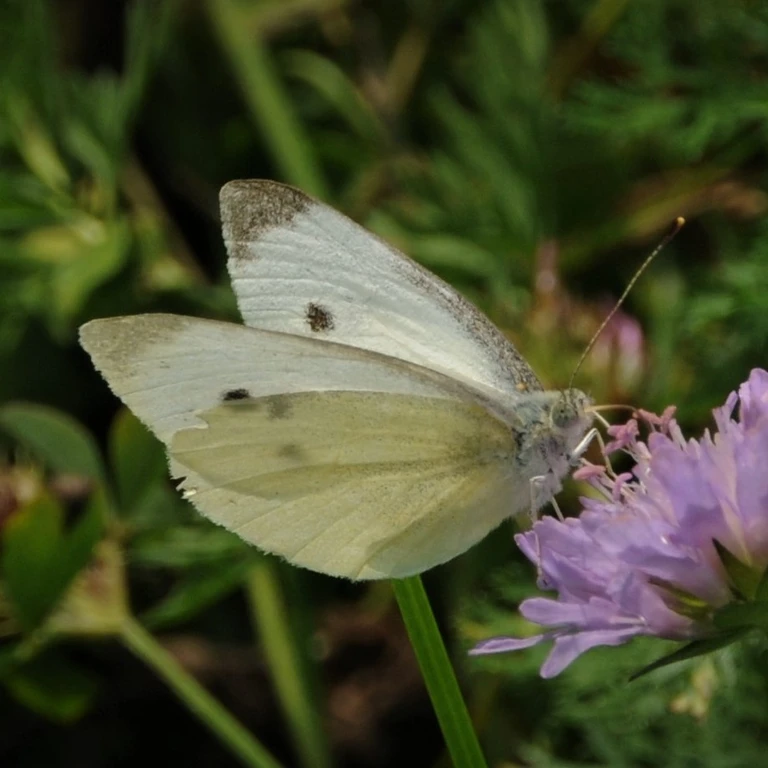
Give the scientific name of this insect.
Pieris rapae
